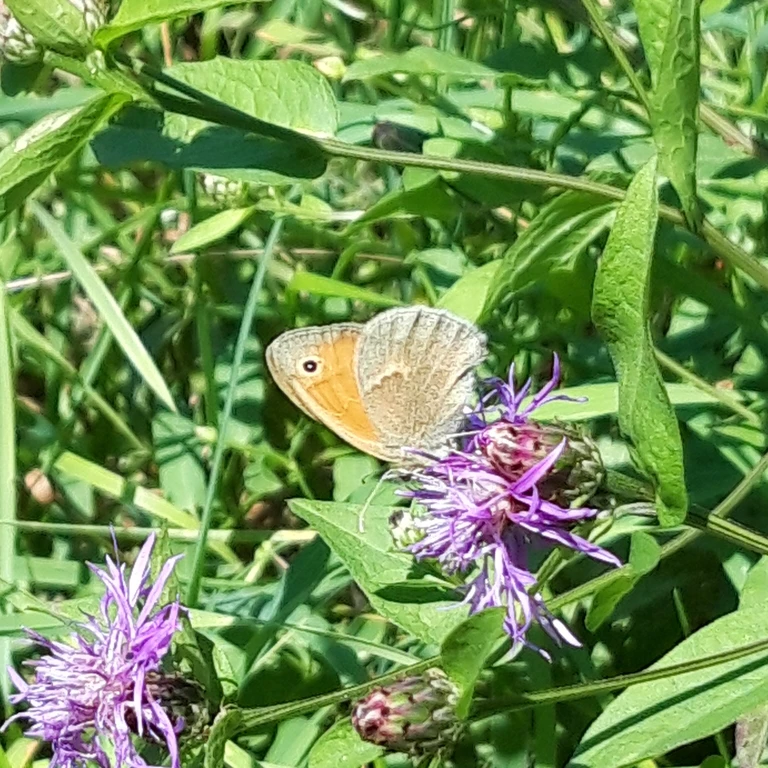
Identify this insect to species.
Coenonympha pamphilus
